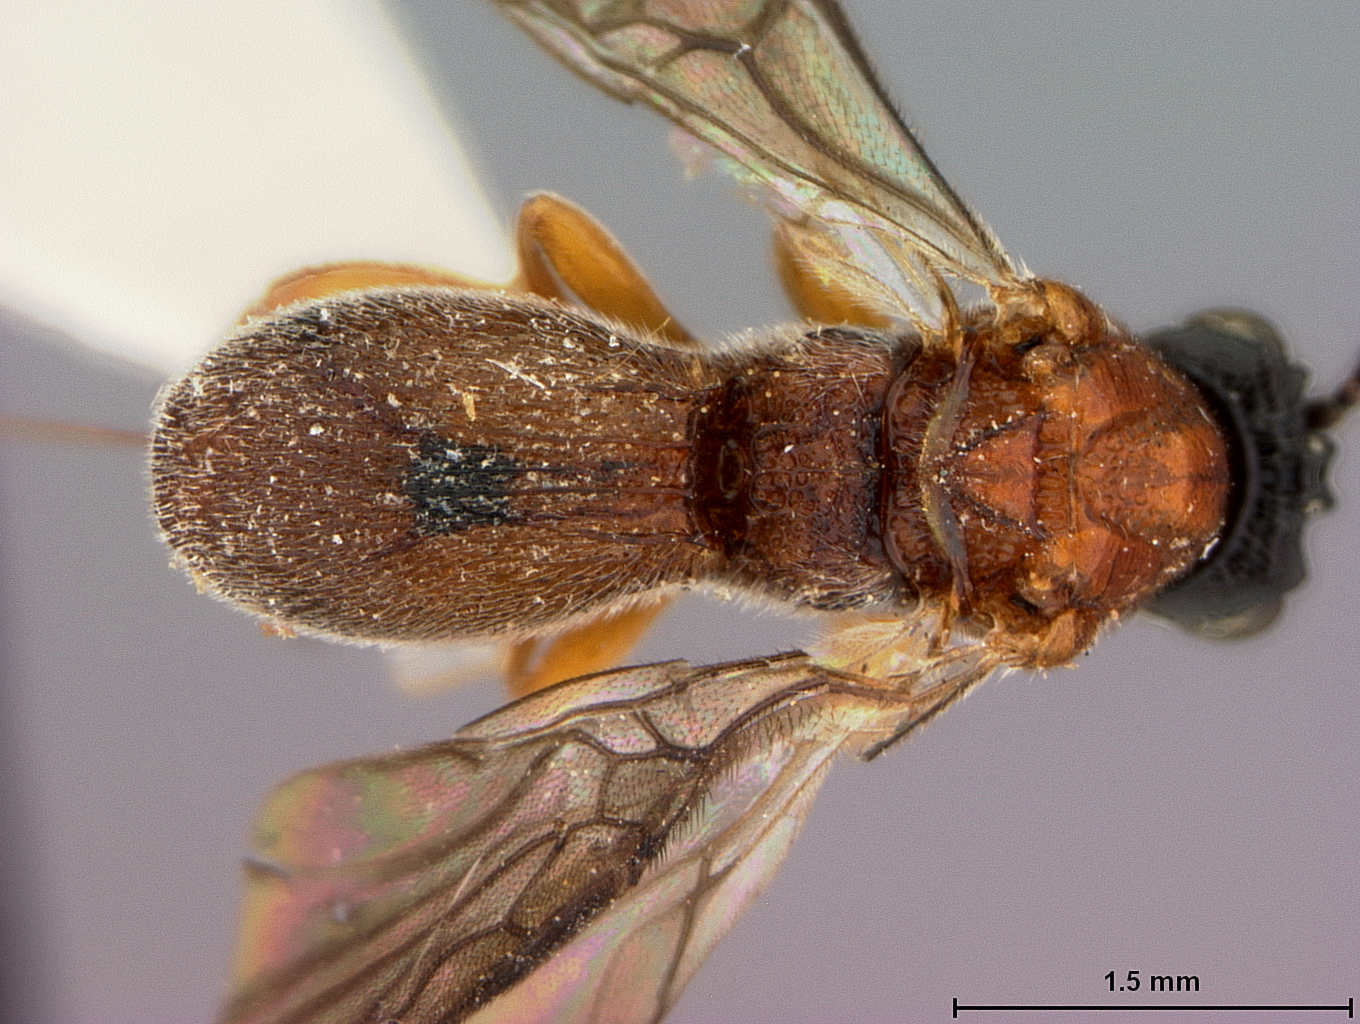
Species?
Urosigalphus rubicorpus
